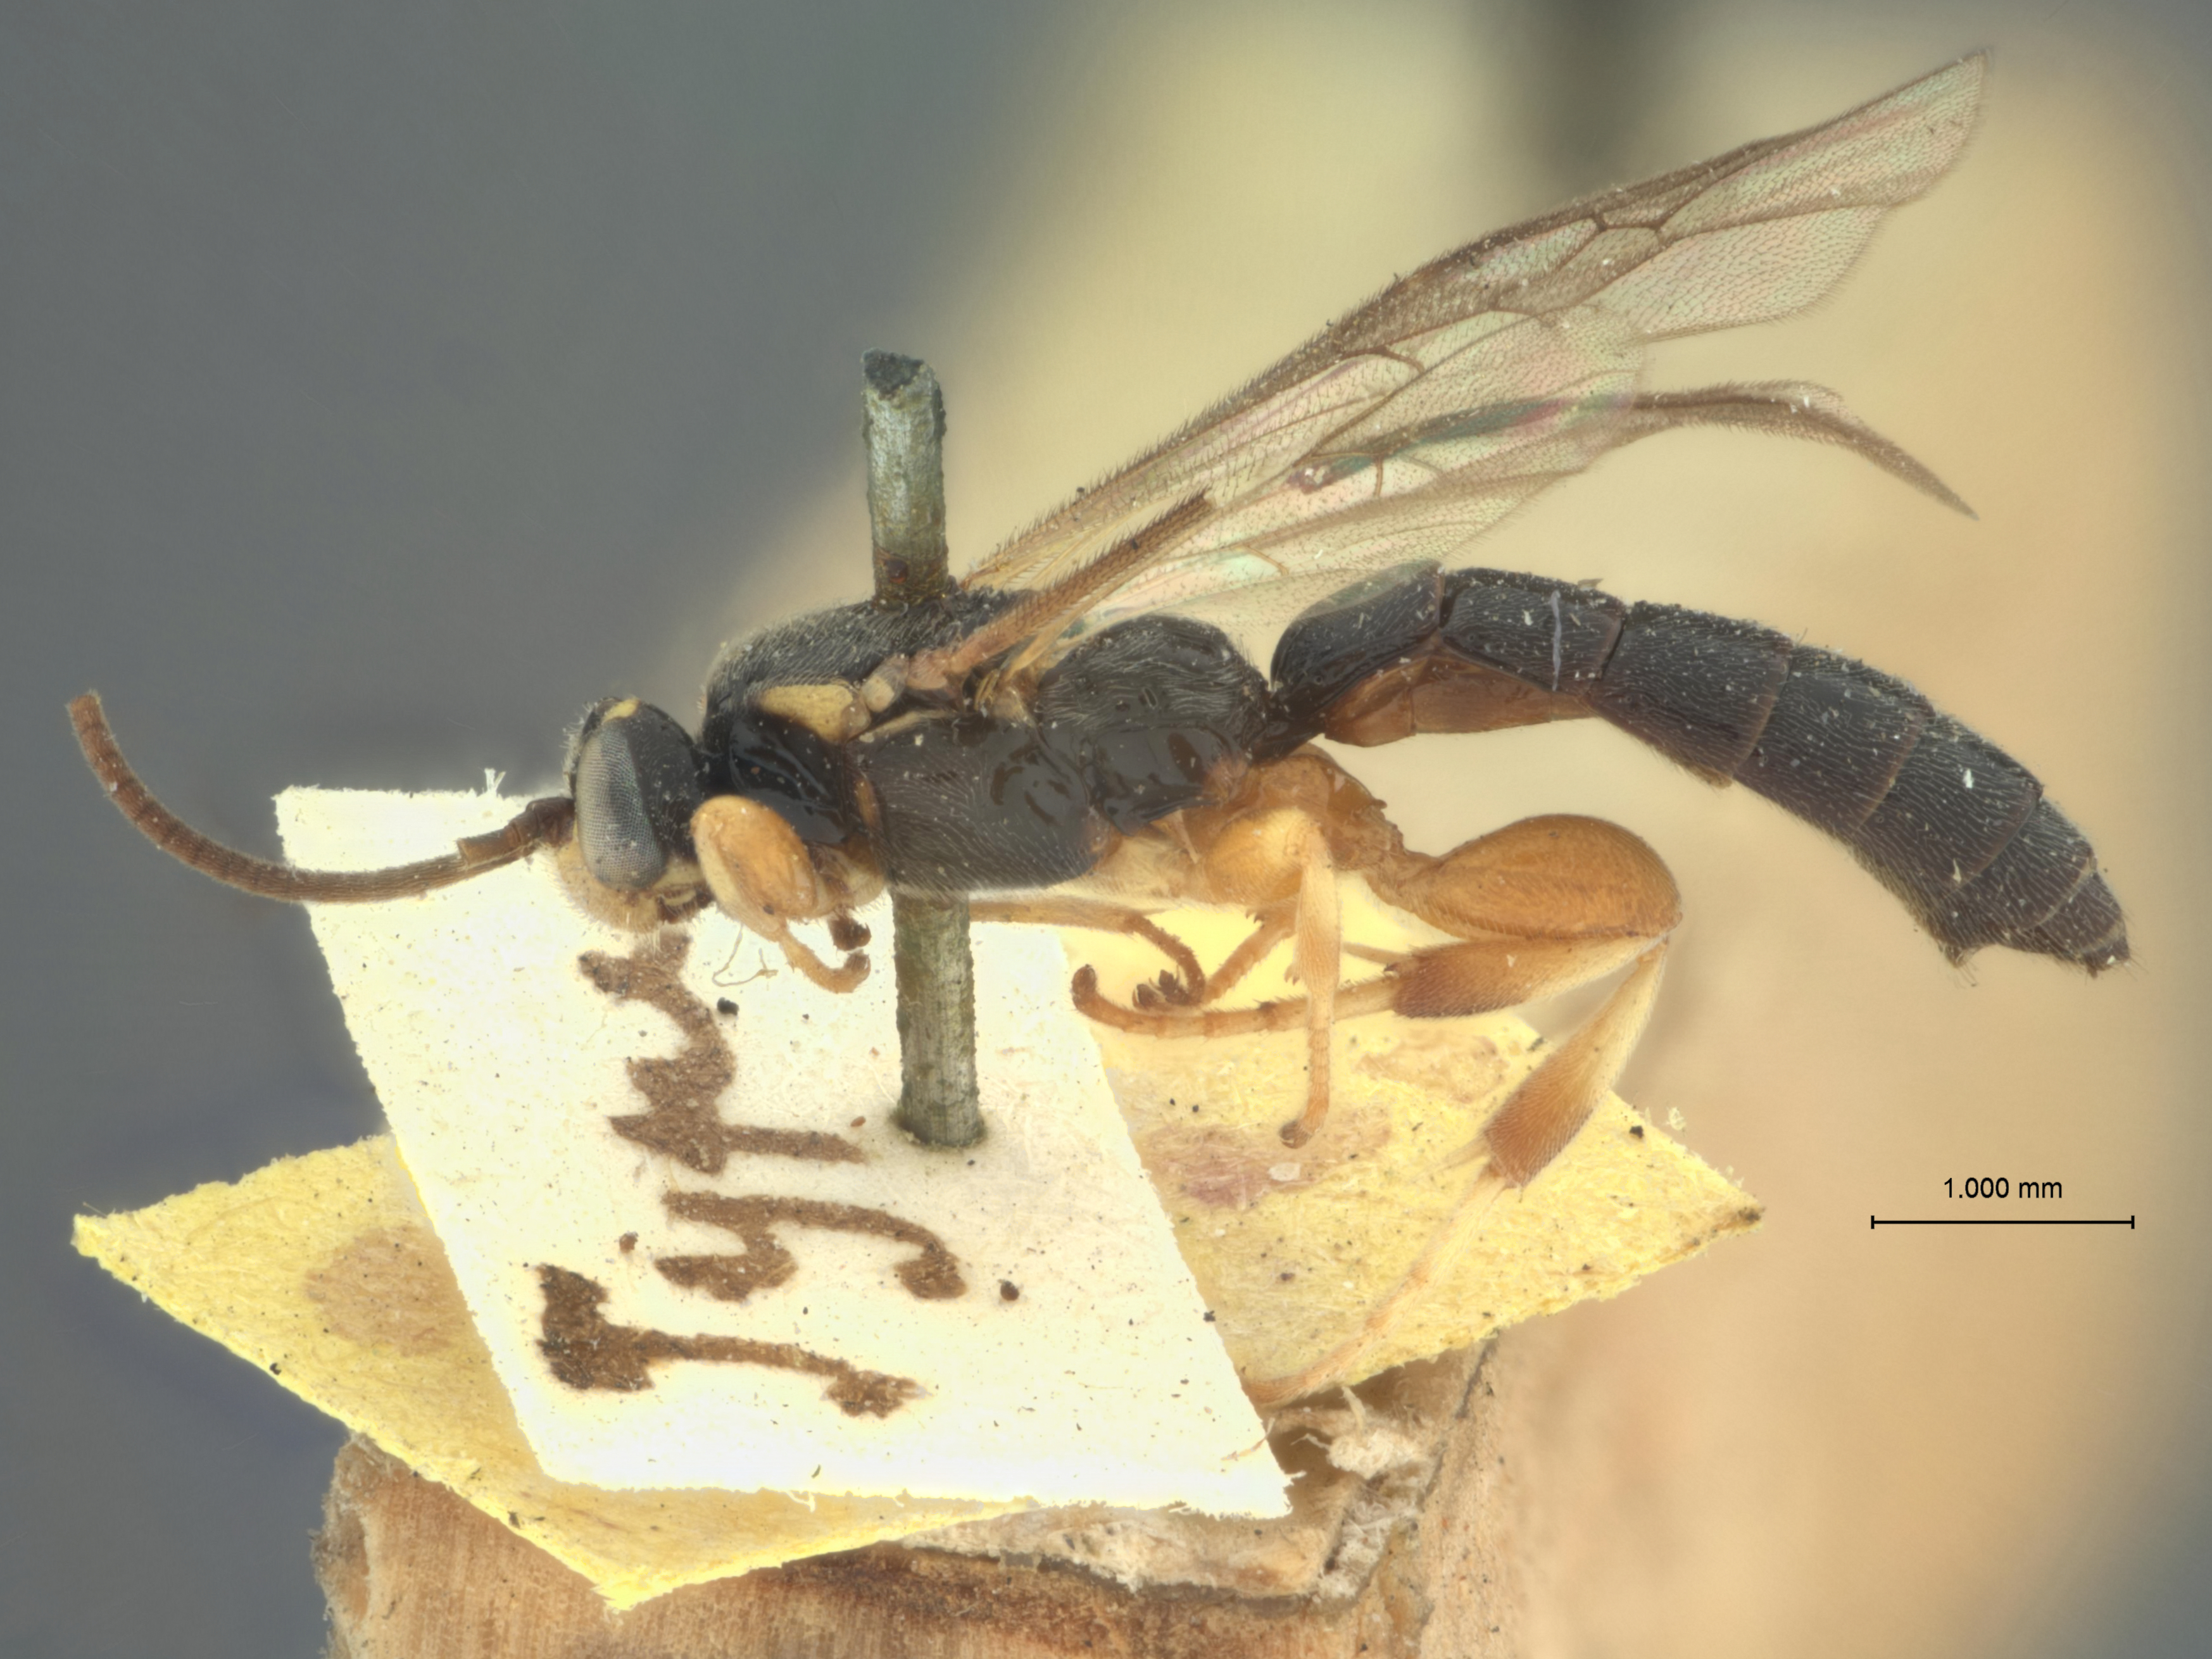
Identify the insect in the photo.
Exochus evectus
